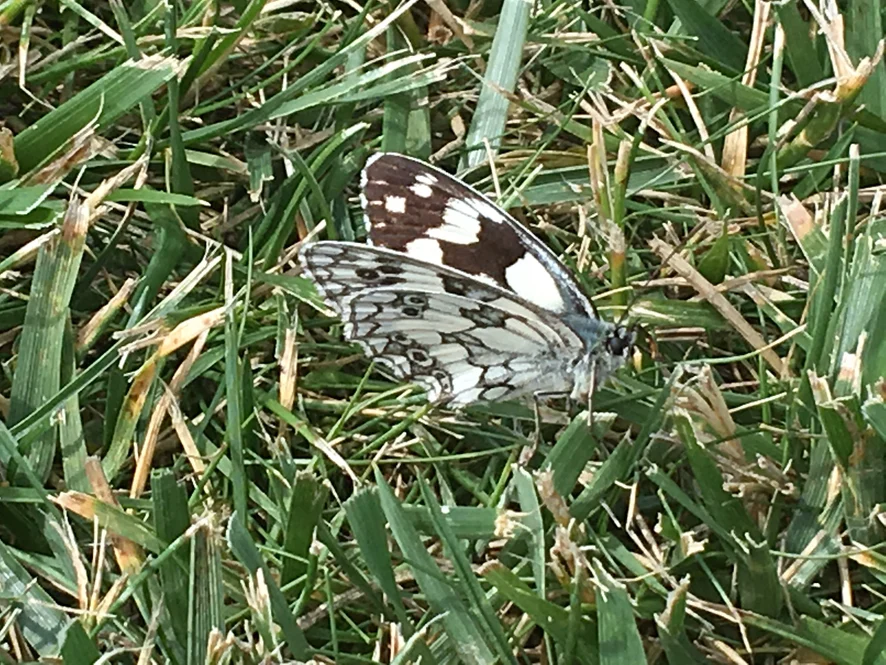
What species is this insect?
Melanargia galathea
